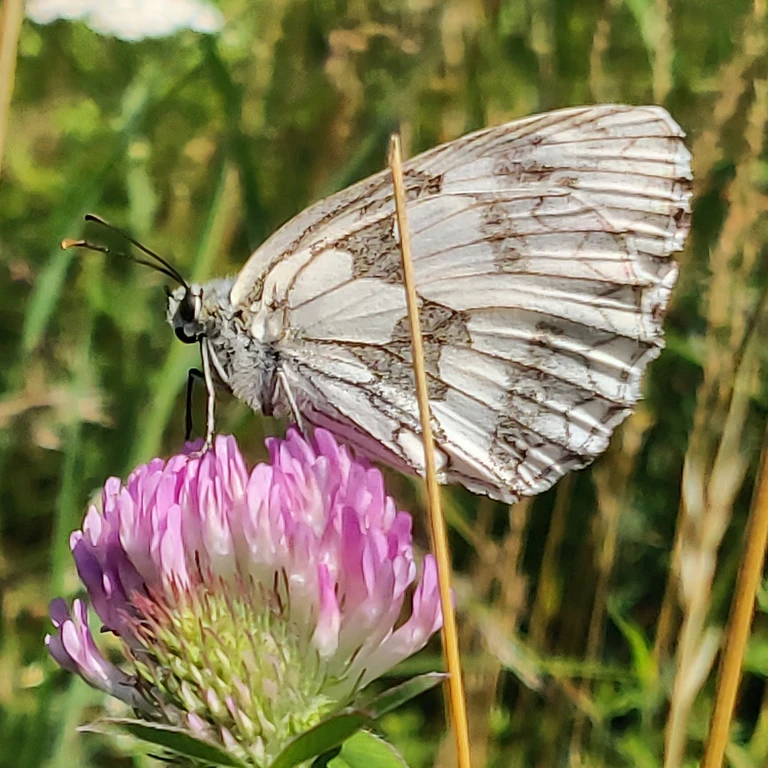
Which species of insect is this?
Melanargia galathea
